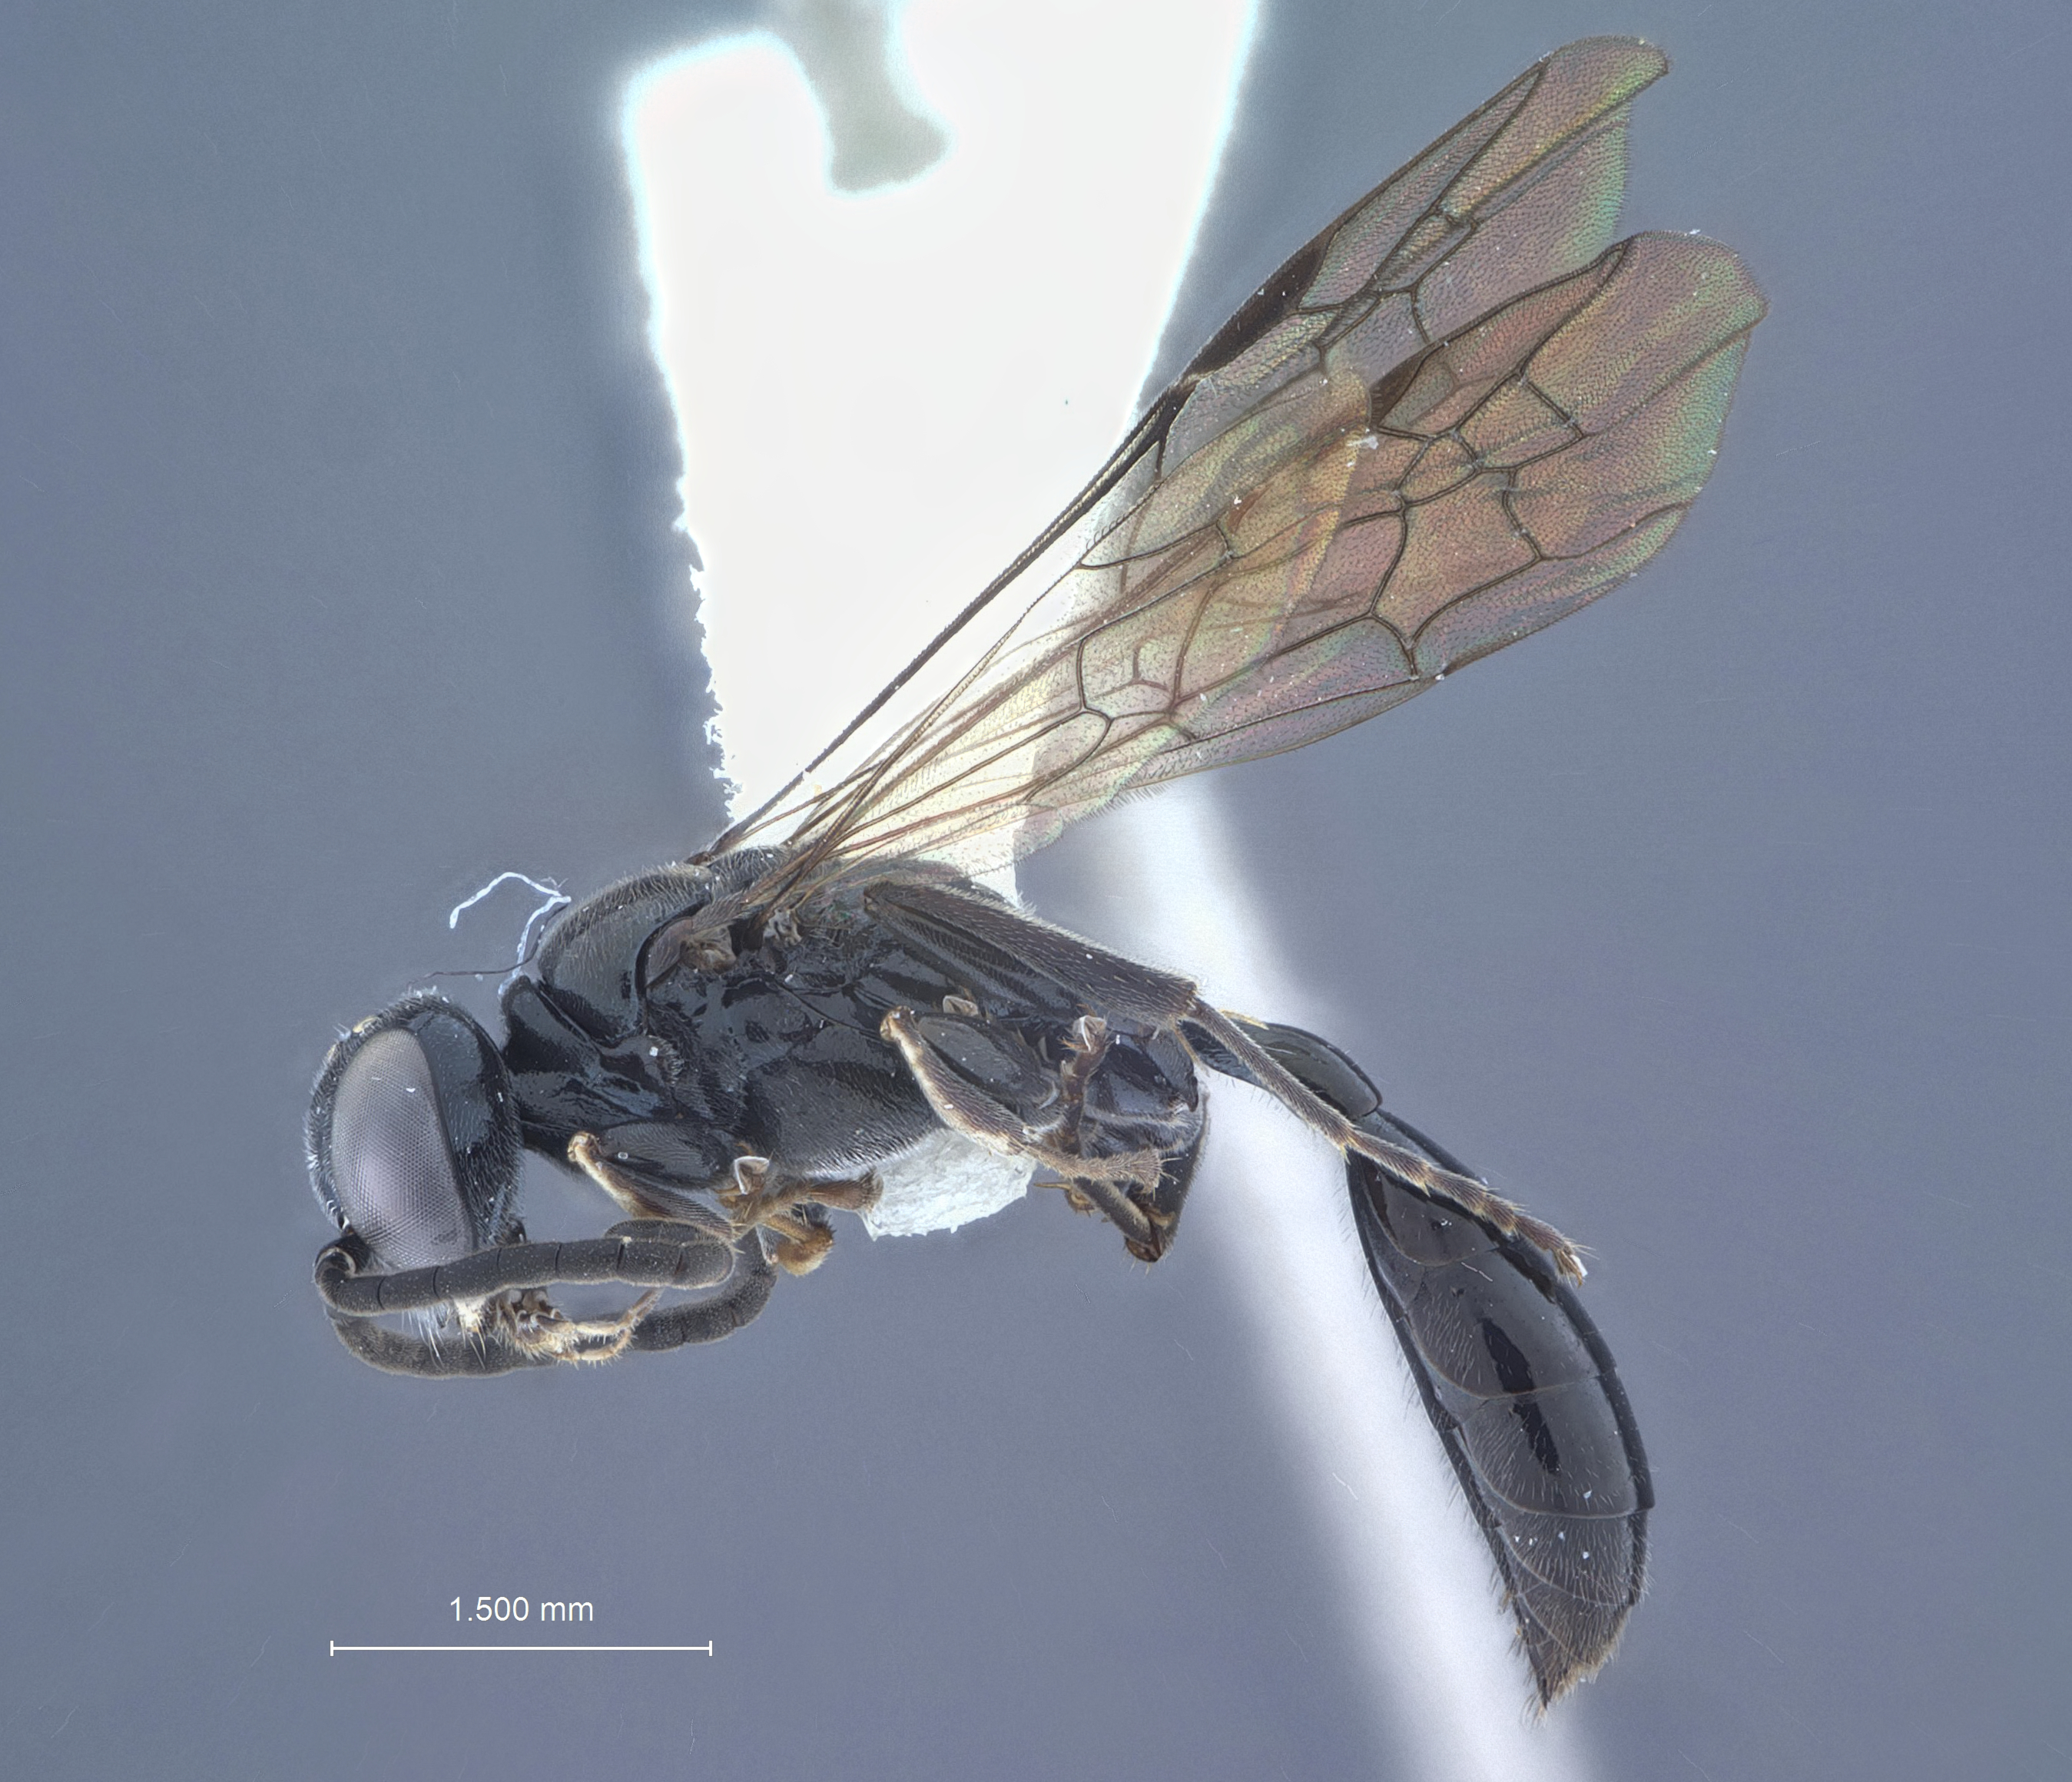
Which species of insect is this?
Mellinus andinus
